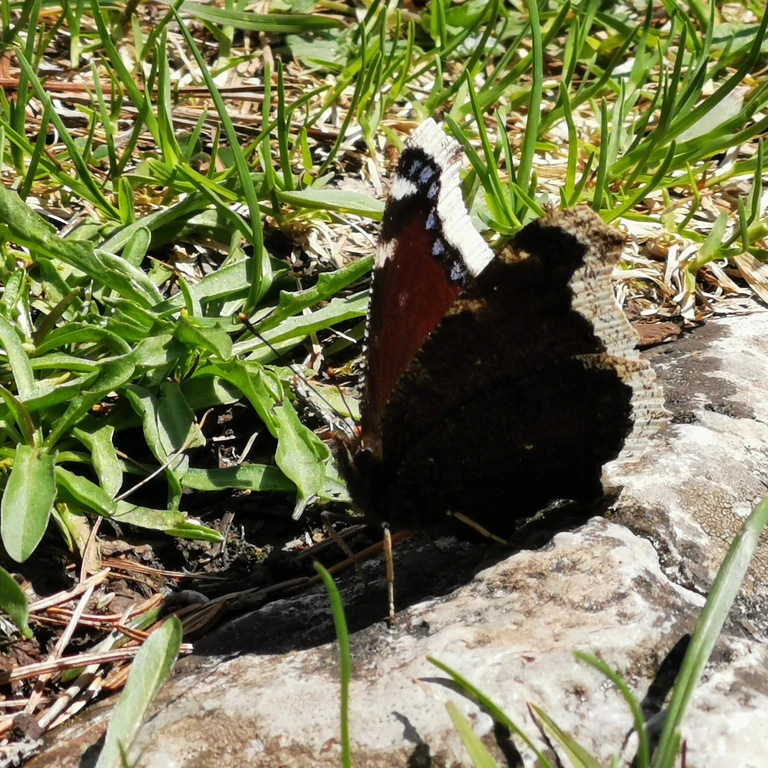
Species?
Nymphalis antiopa
